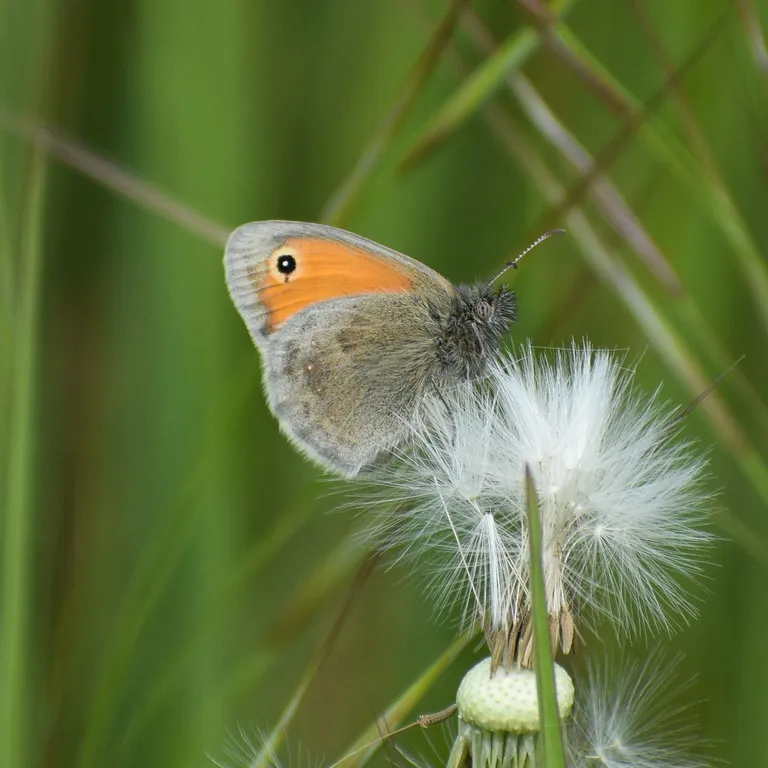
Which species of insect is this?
Coenonympha pamphilus
